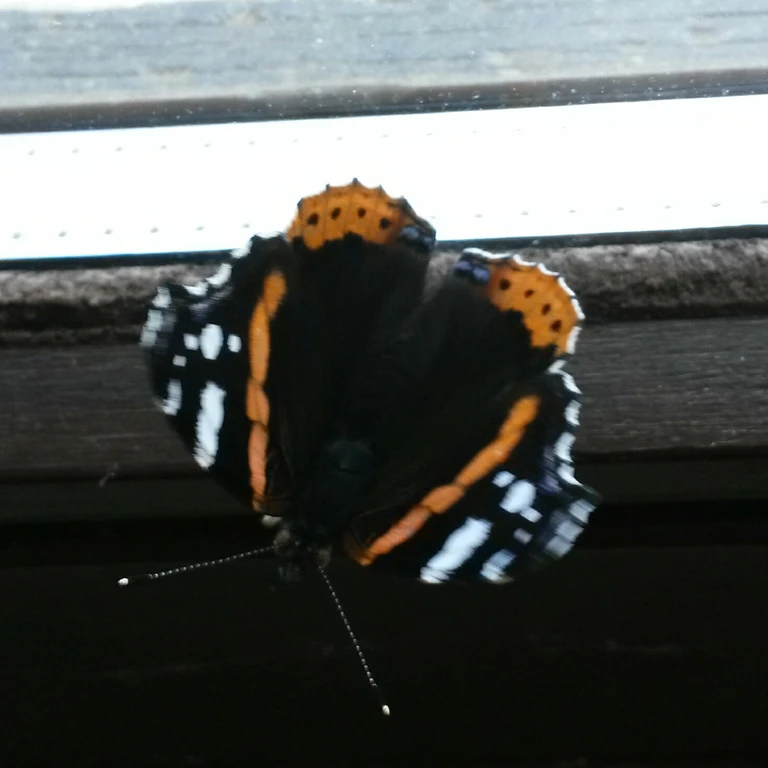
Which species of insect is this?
Vanessa atalanta
